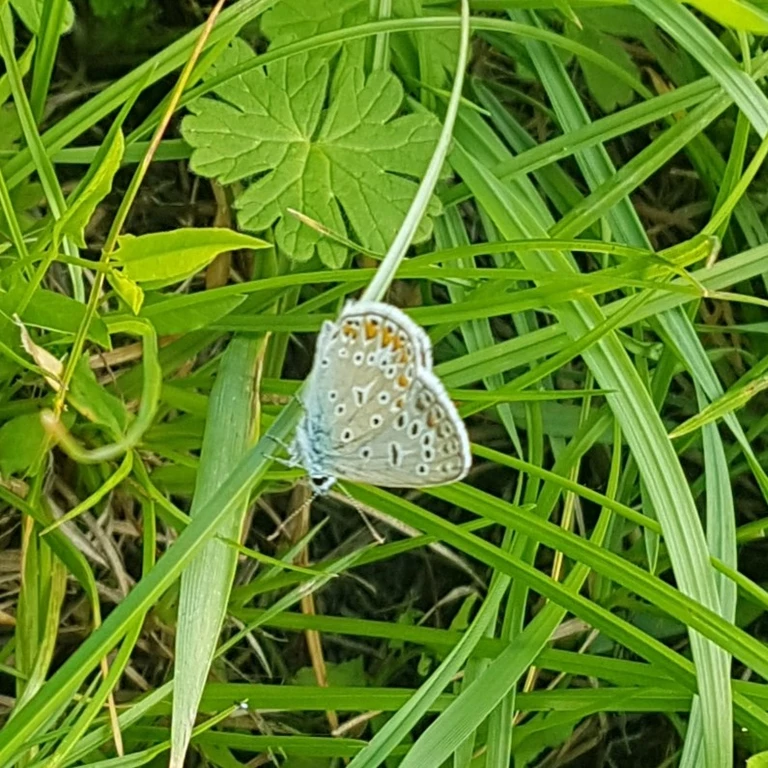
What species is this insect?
Polyommatus icarus
